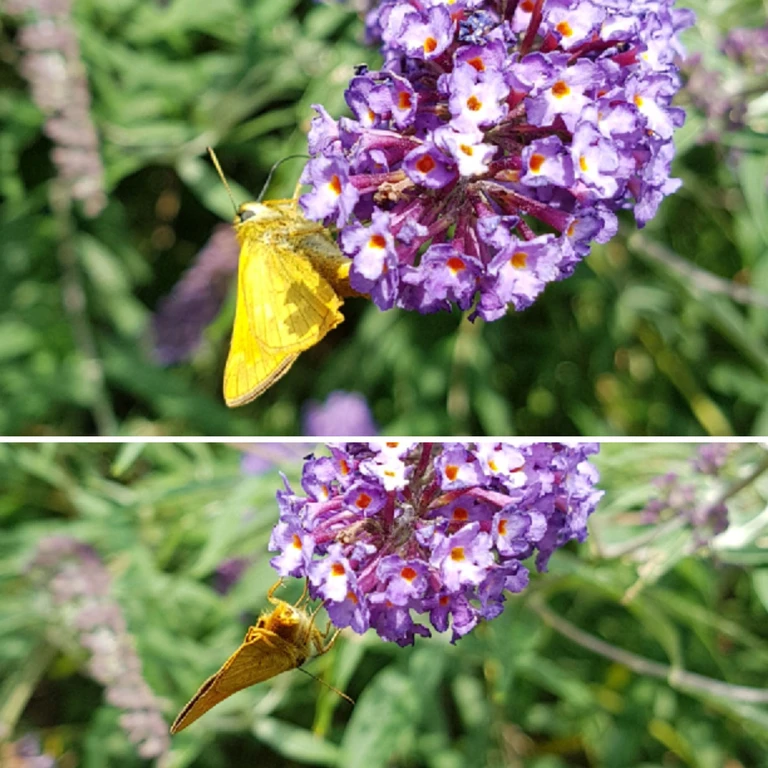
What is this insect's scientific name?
Ochlodes sylvanus (also Ochlodes venata)
